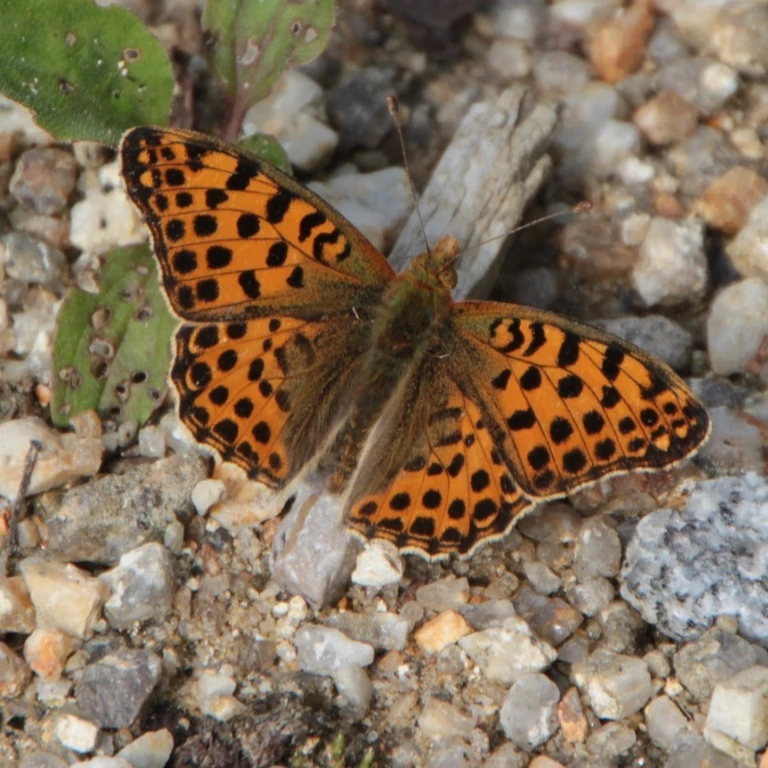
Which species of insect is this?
Issoria lathonia
